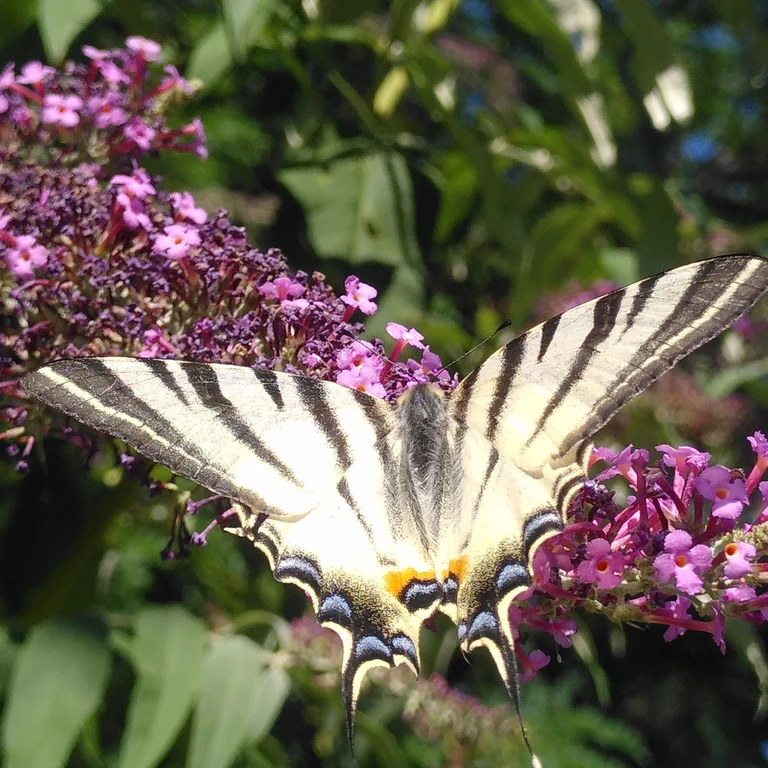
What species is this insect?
Iphiclides podalirius
